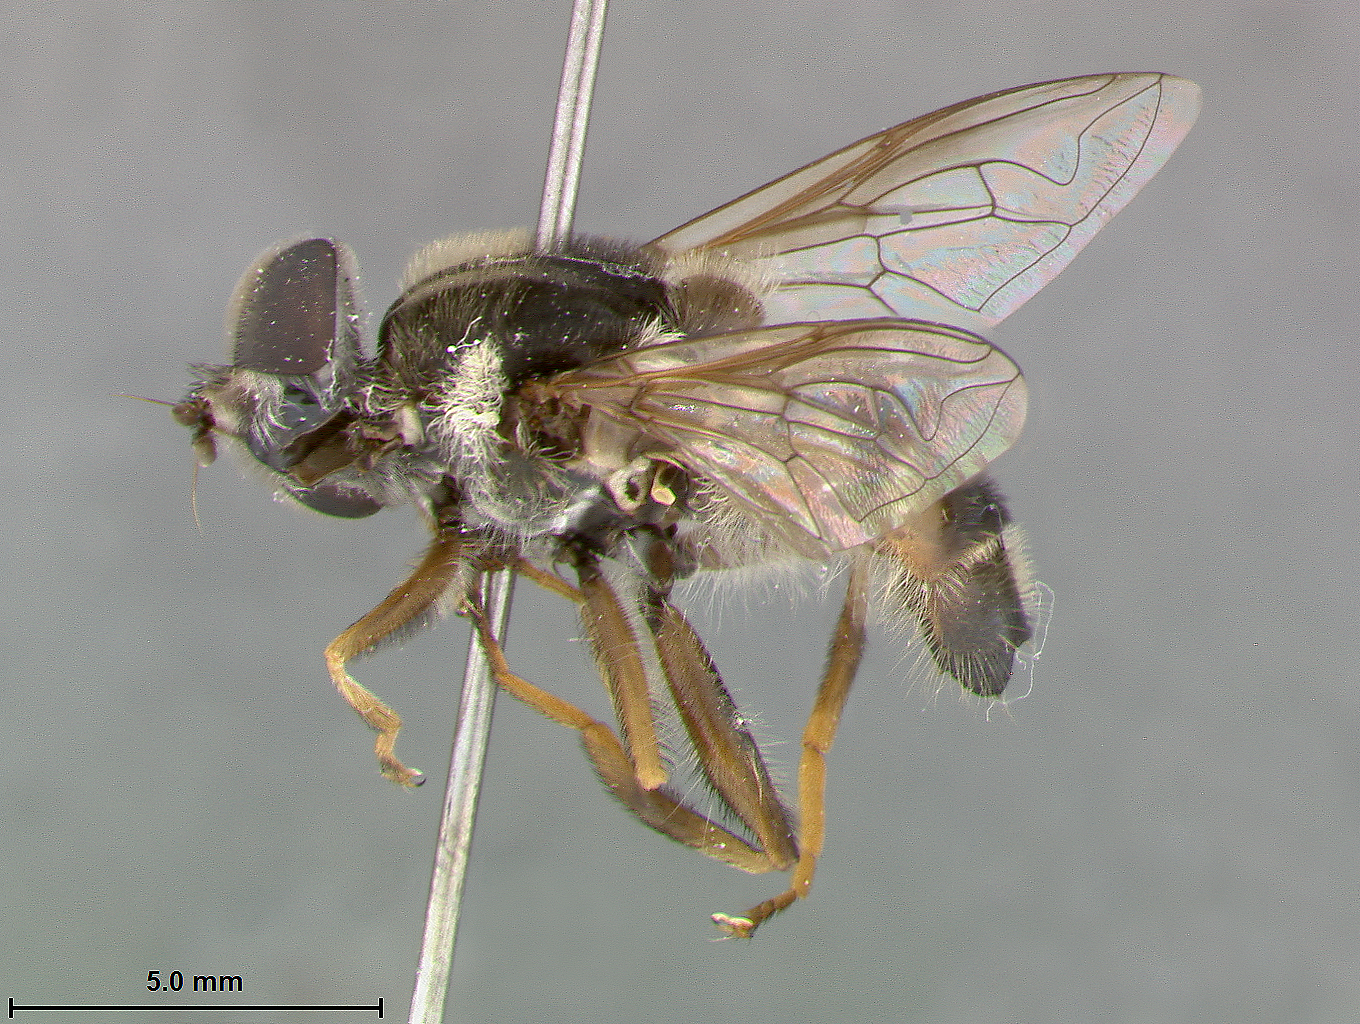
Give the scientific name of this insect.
Quichuana argentea
